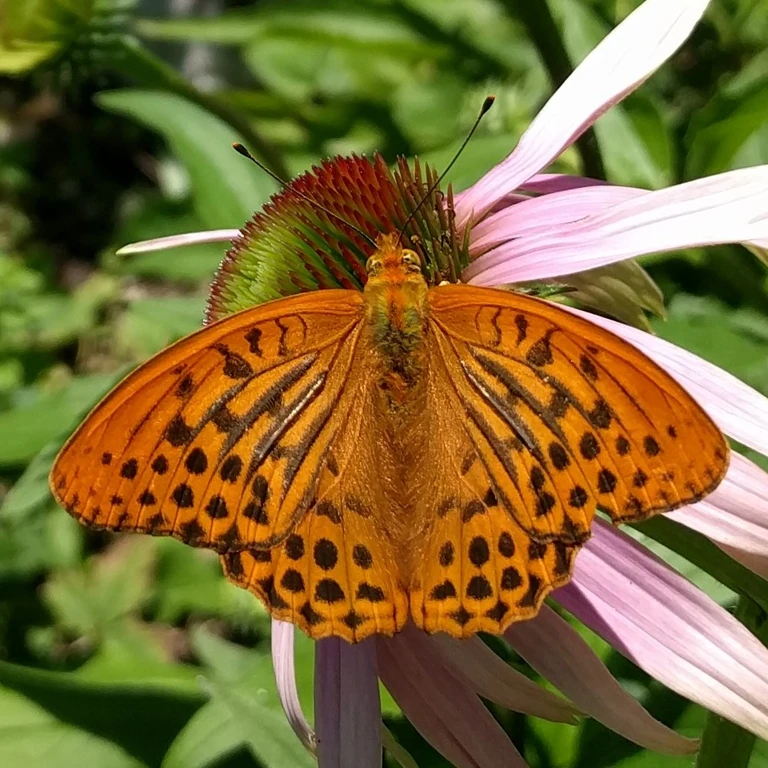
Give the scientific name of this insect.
Argynnis paphia
